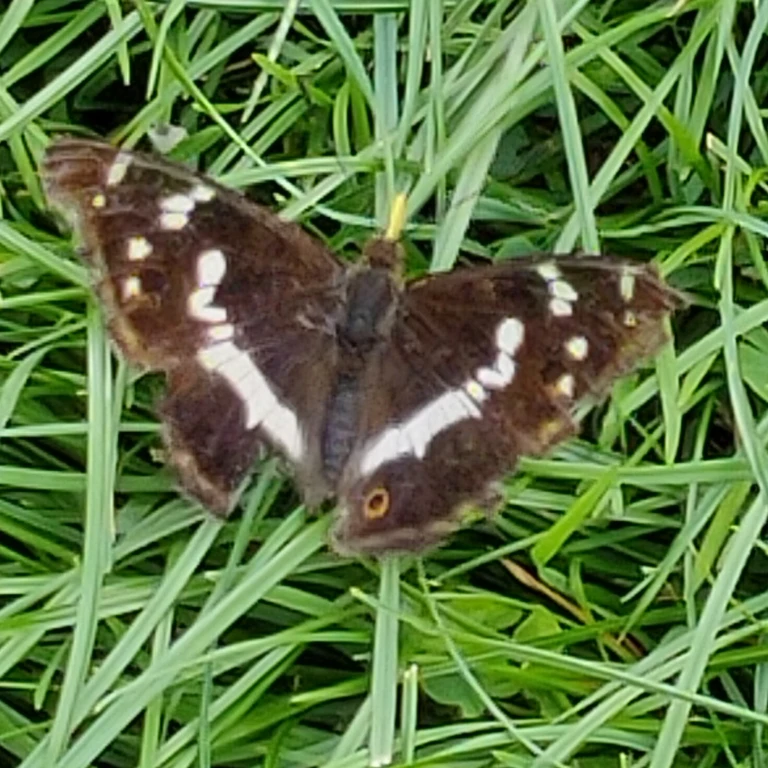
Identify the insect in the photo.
Apatura iris
